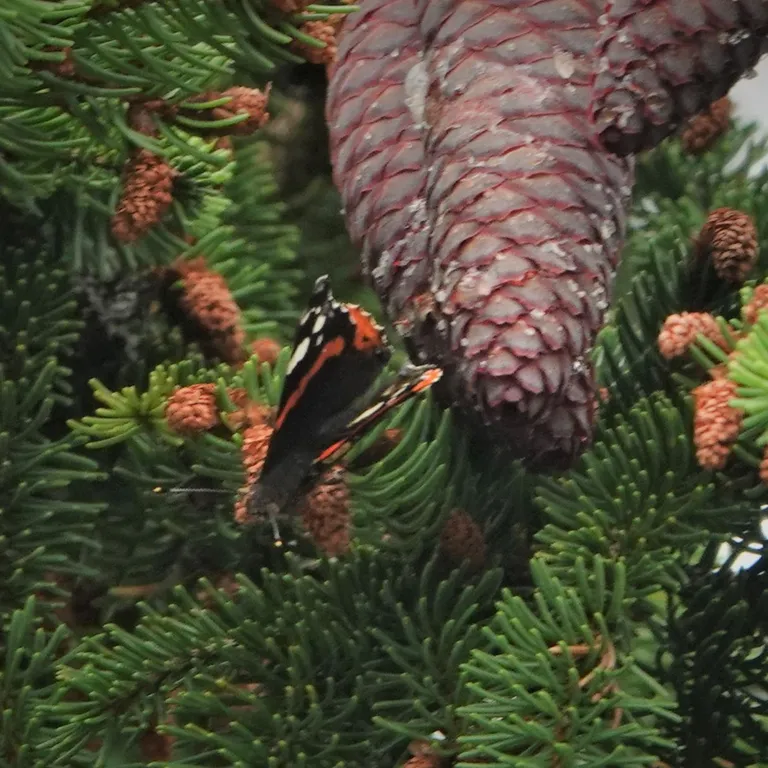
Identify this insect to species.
Vanessa atalanta
